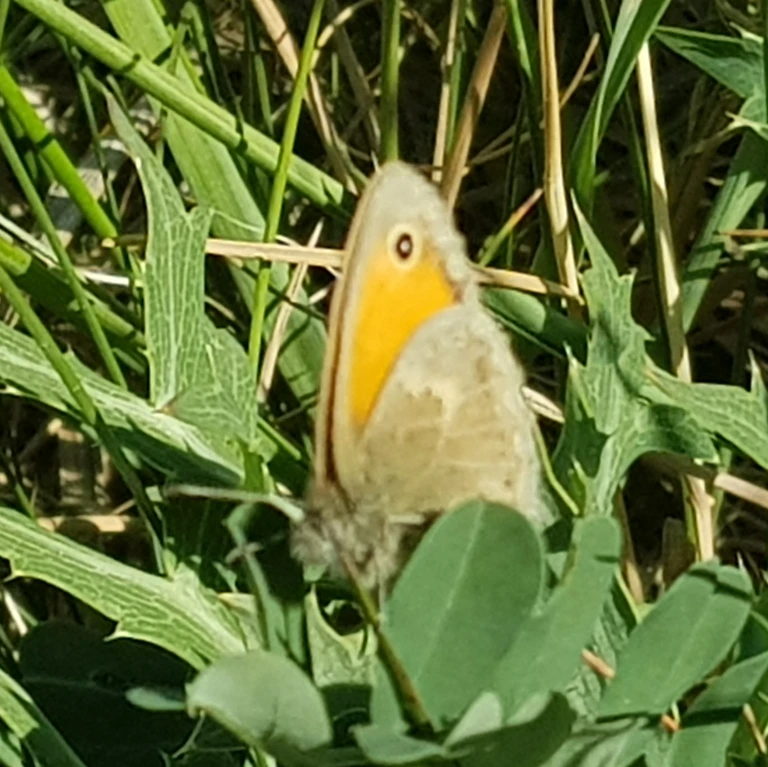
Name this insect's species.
Coenonympha pamphilus
